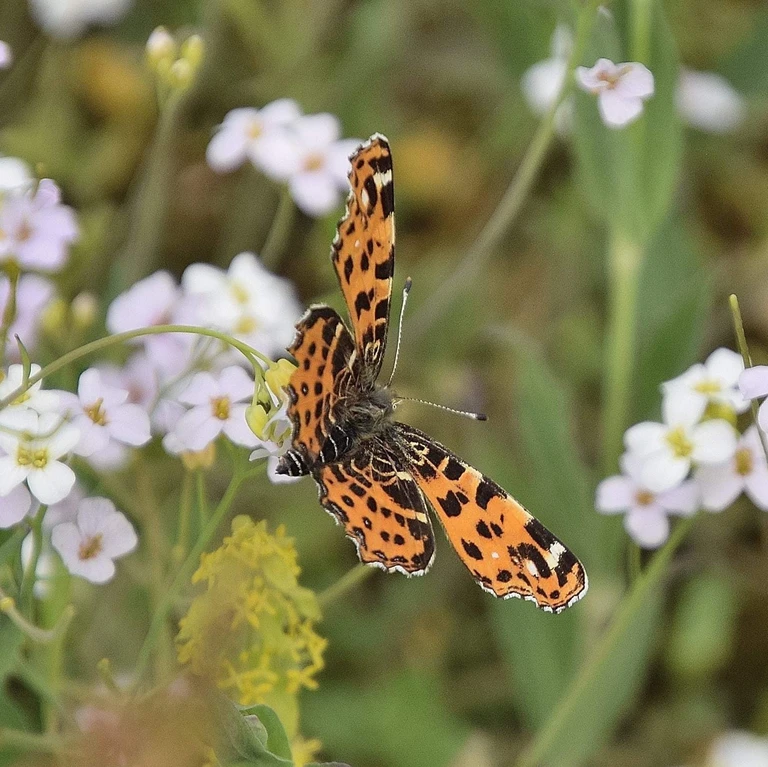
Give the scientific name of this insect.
Araschnia levana
